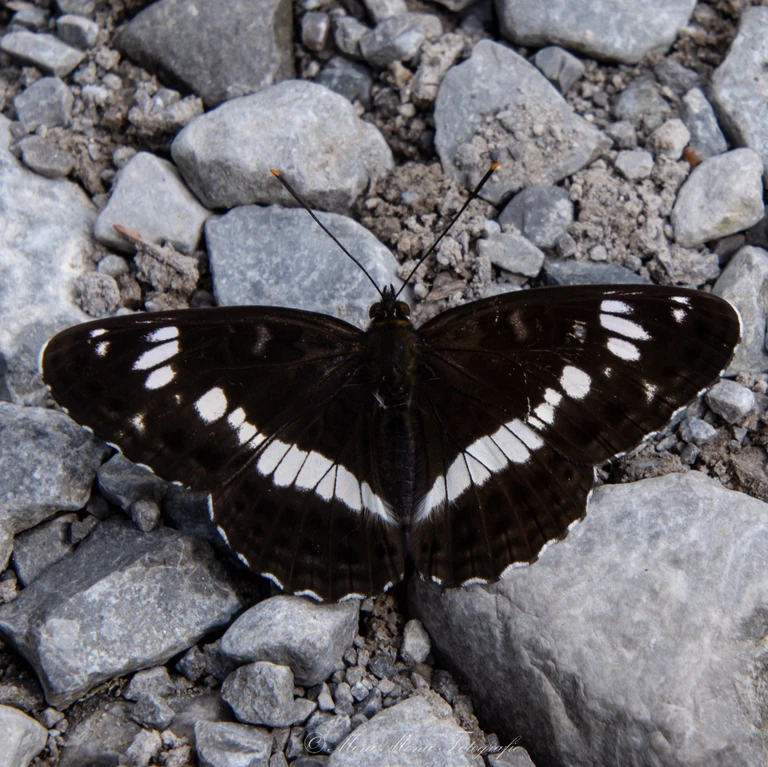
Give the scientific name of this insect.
Limenitis camilla (also Ladoga camilla)
